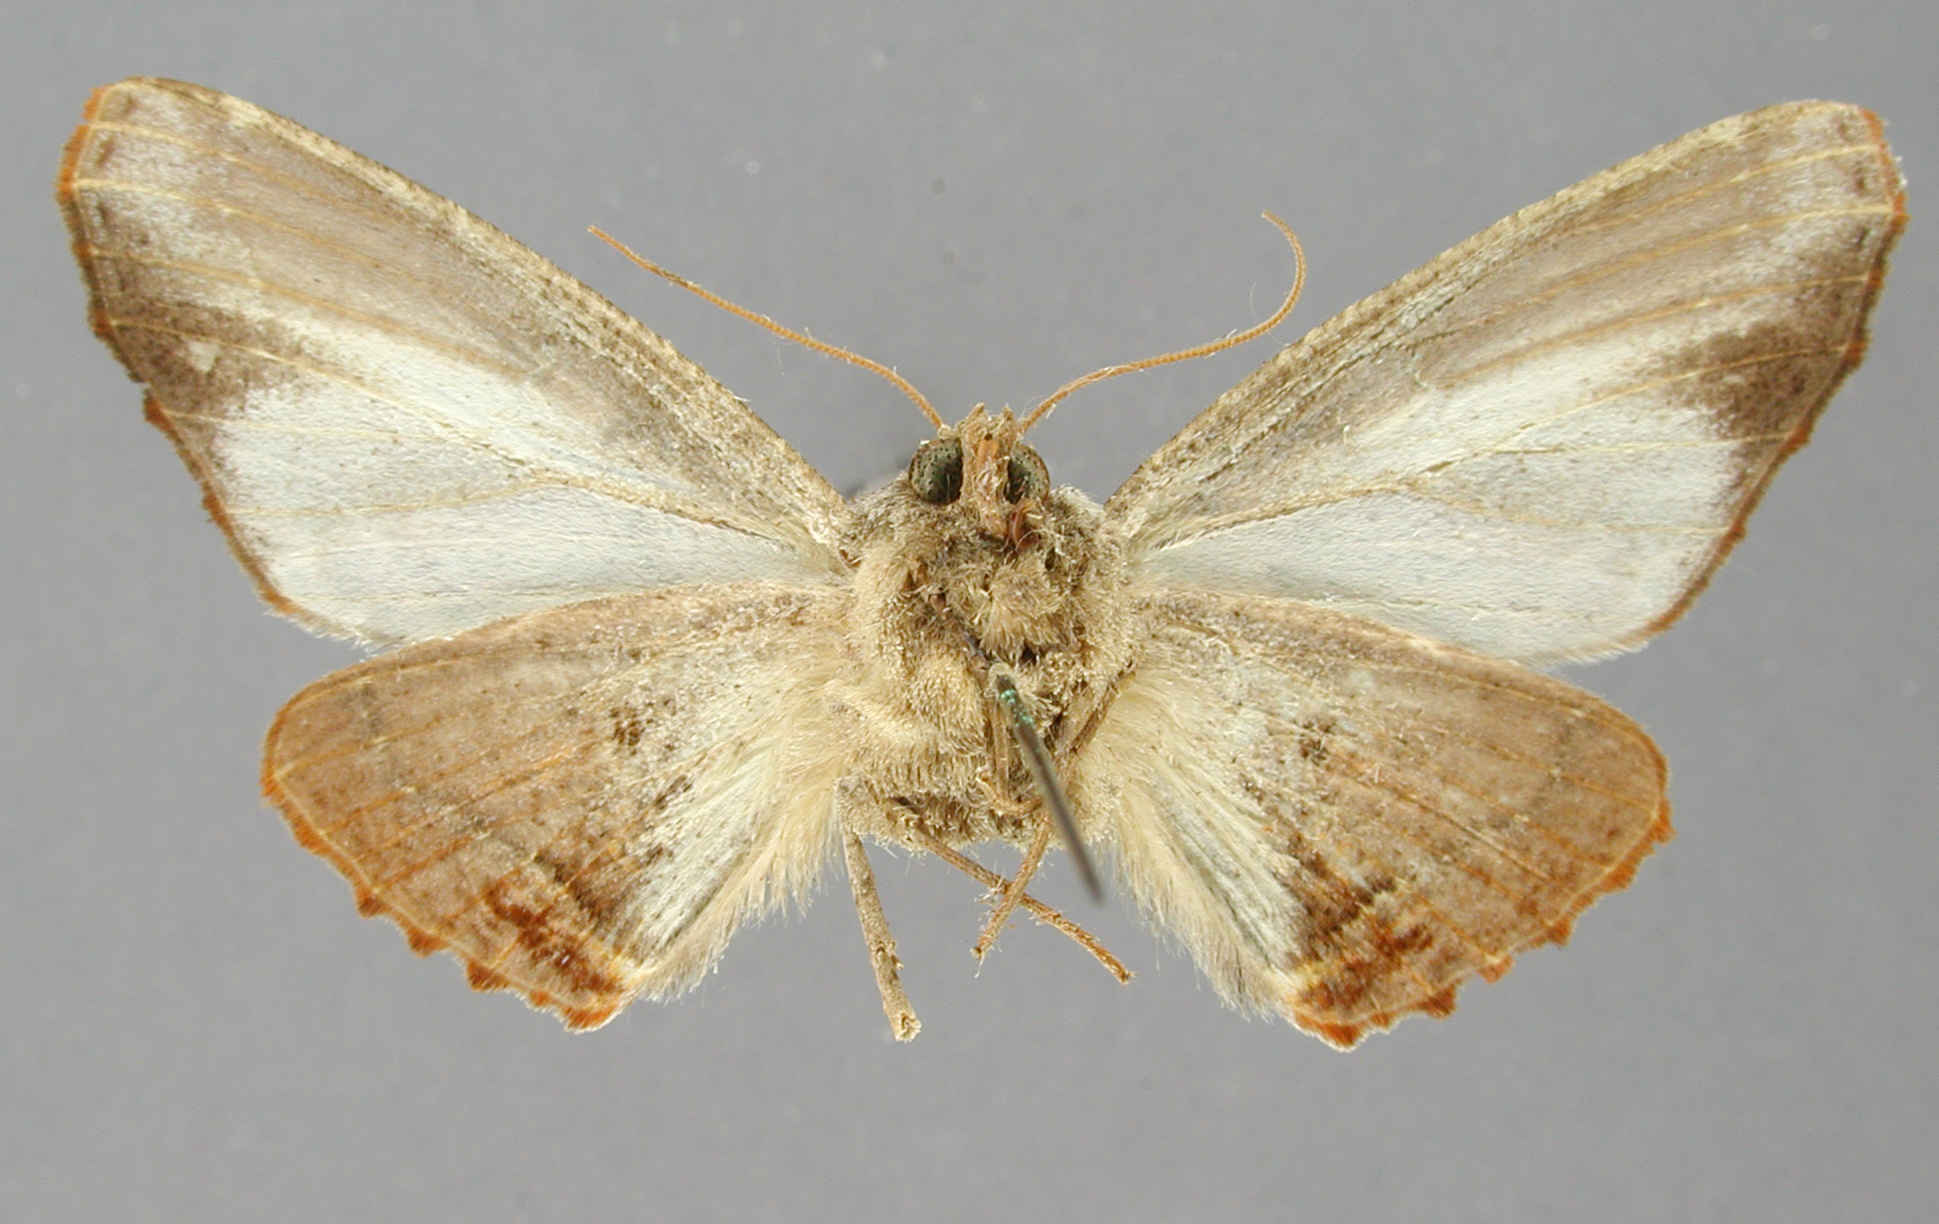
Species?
Azelina notodontina
